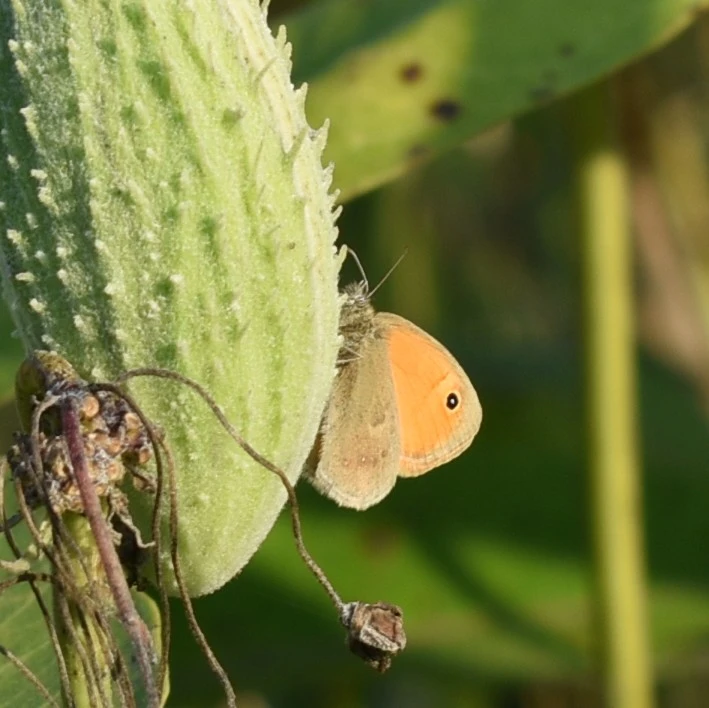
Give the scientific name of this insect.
Coenonympha pamphilus
